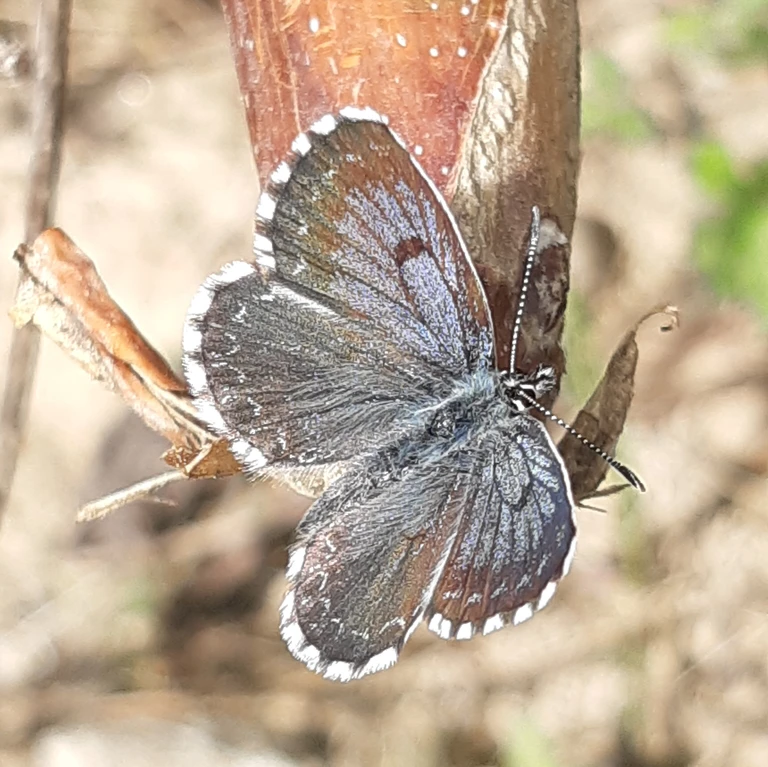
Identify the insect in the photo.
Scolitantides orion
